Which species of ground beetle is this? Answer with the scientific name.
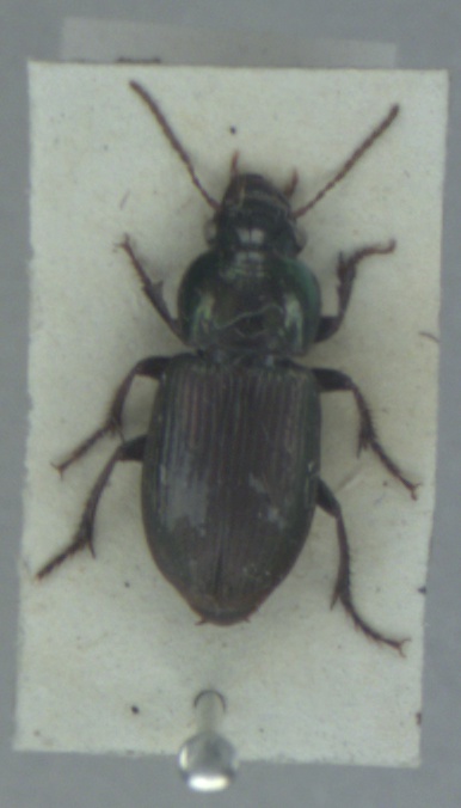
Harpalus affinis
